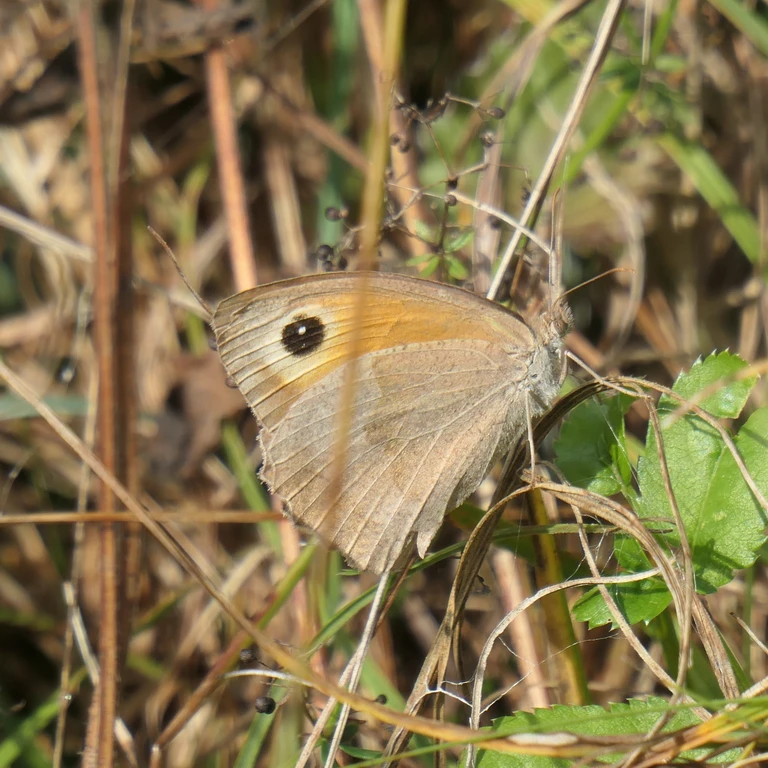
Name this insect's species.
Maniola jurtina
